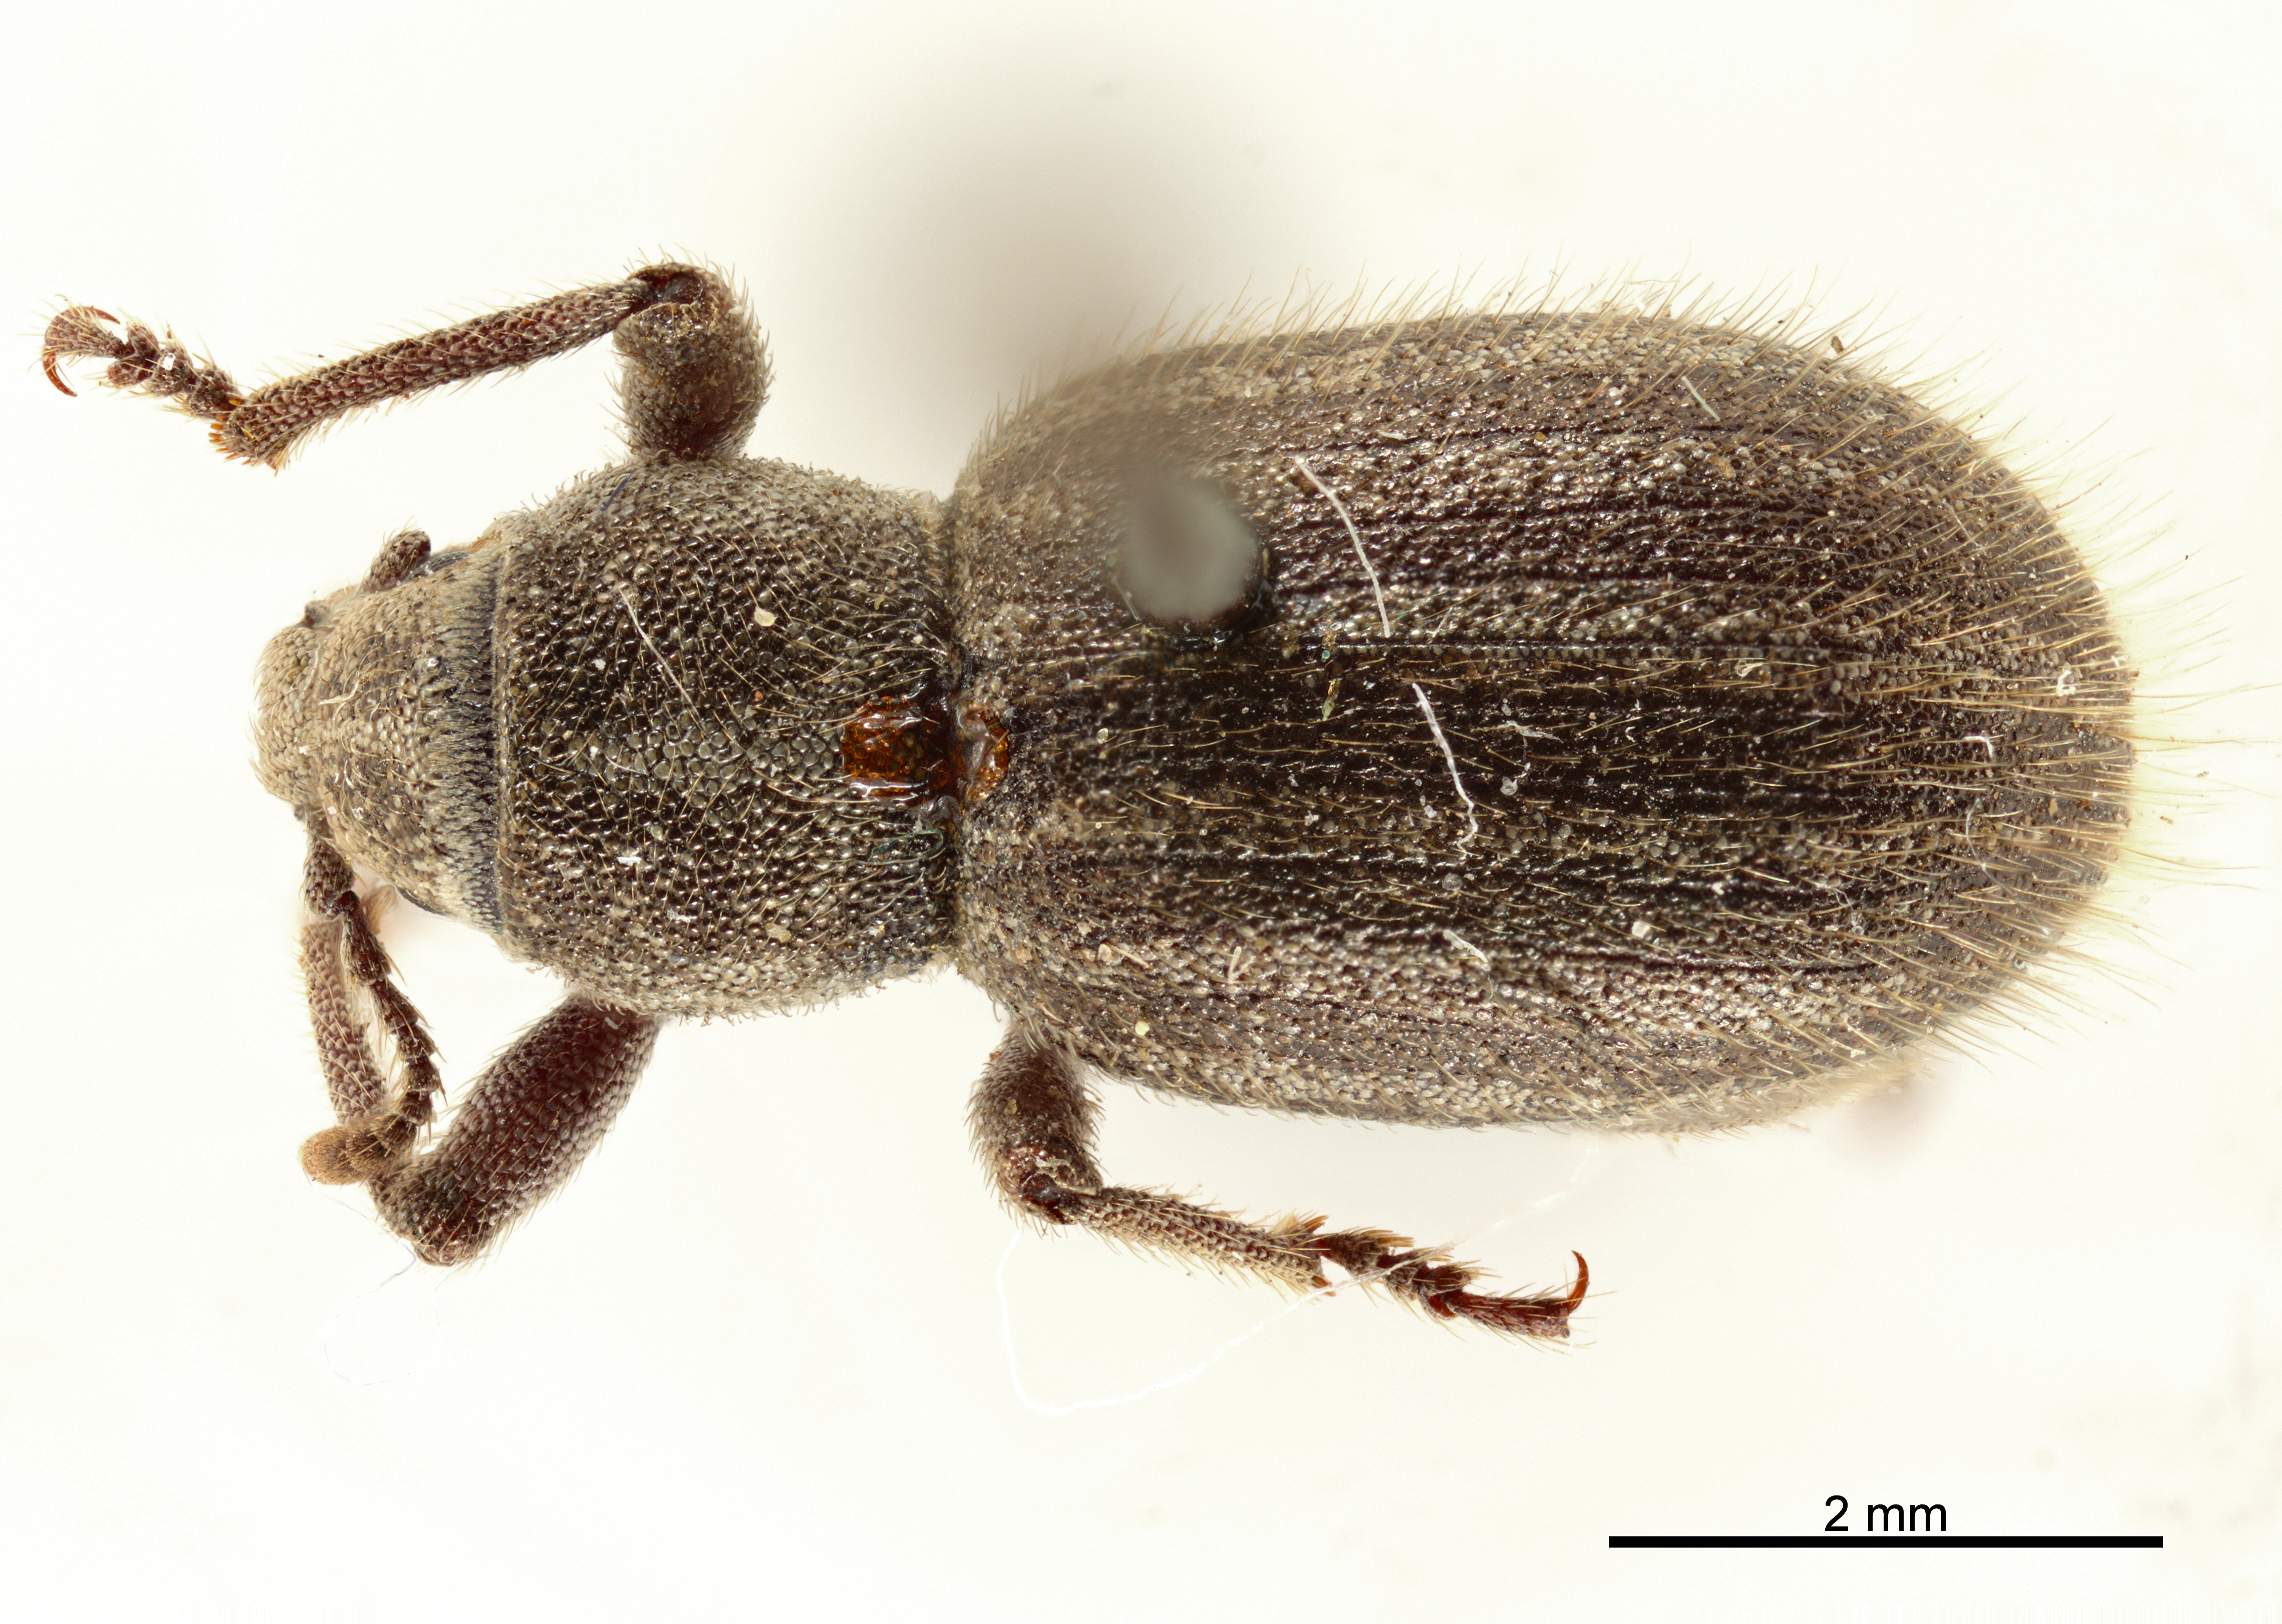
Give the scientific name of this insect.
Paracimbocera atra
